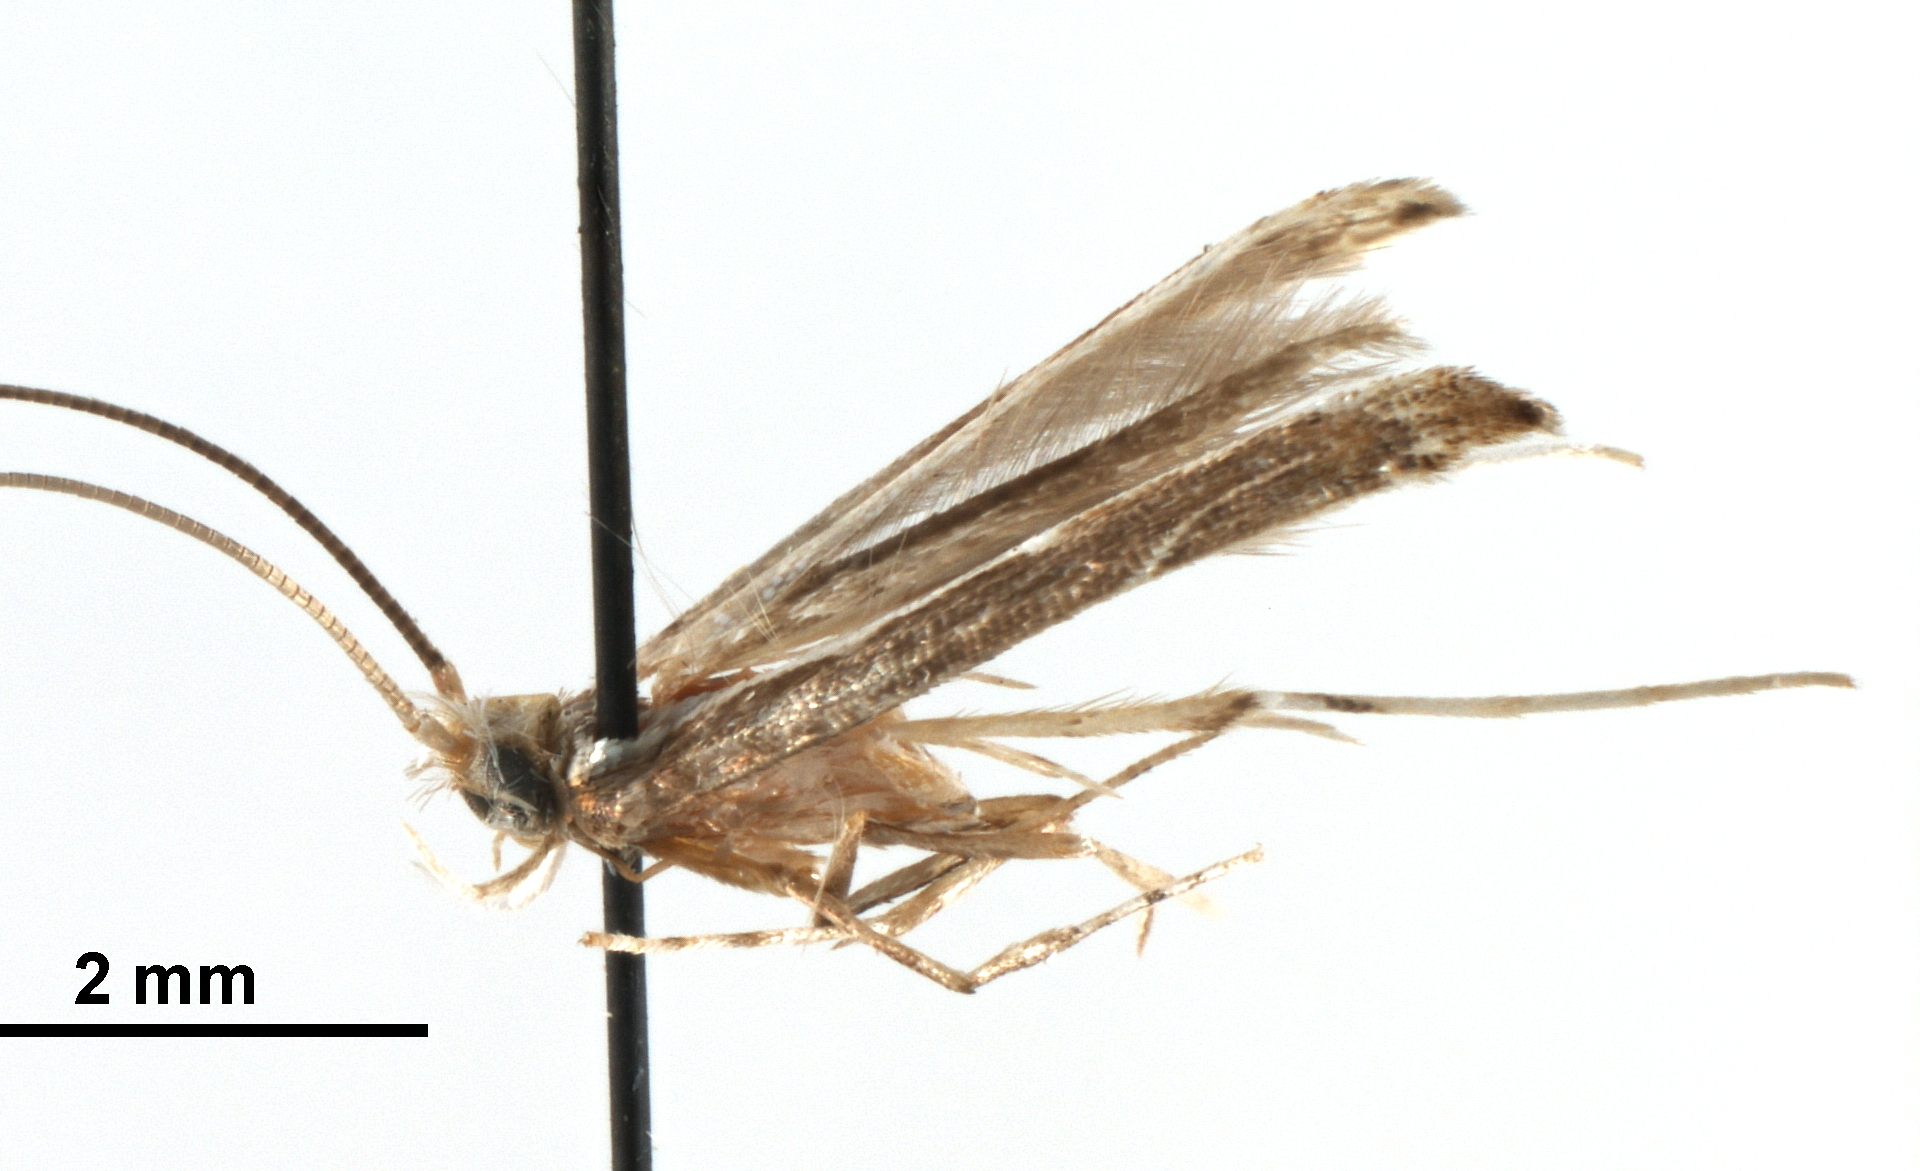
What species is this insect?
Neurostrota pithecolobiella
